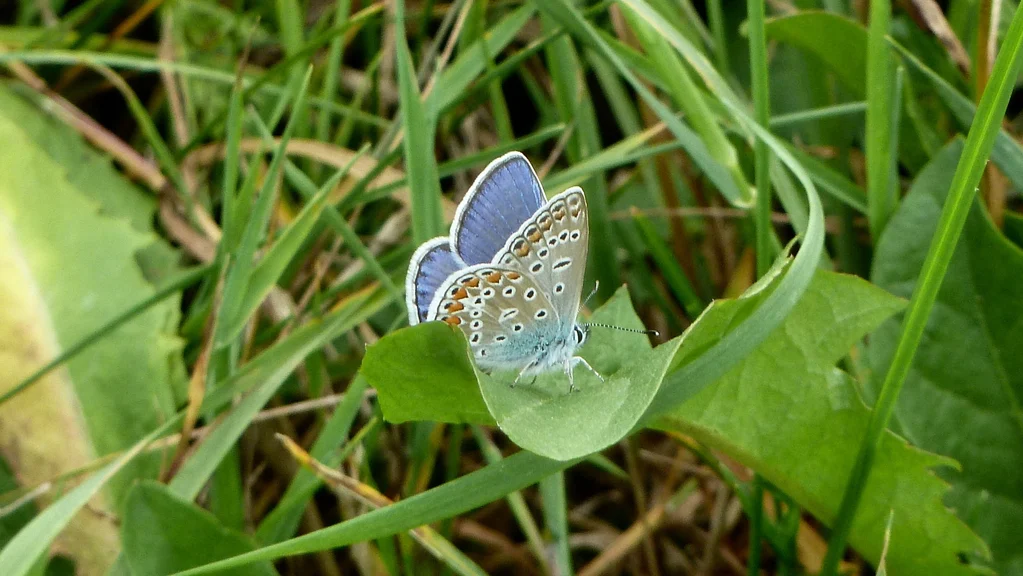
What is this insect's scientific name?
Polyommatus icarus
